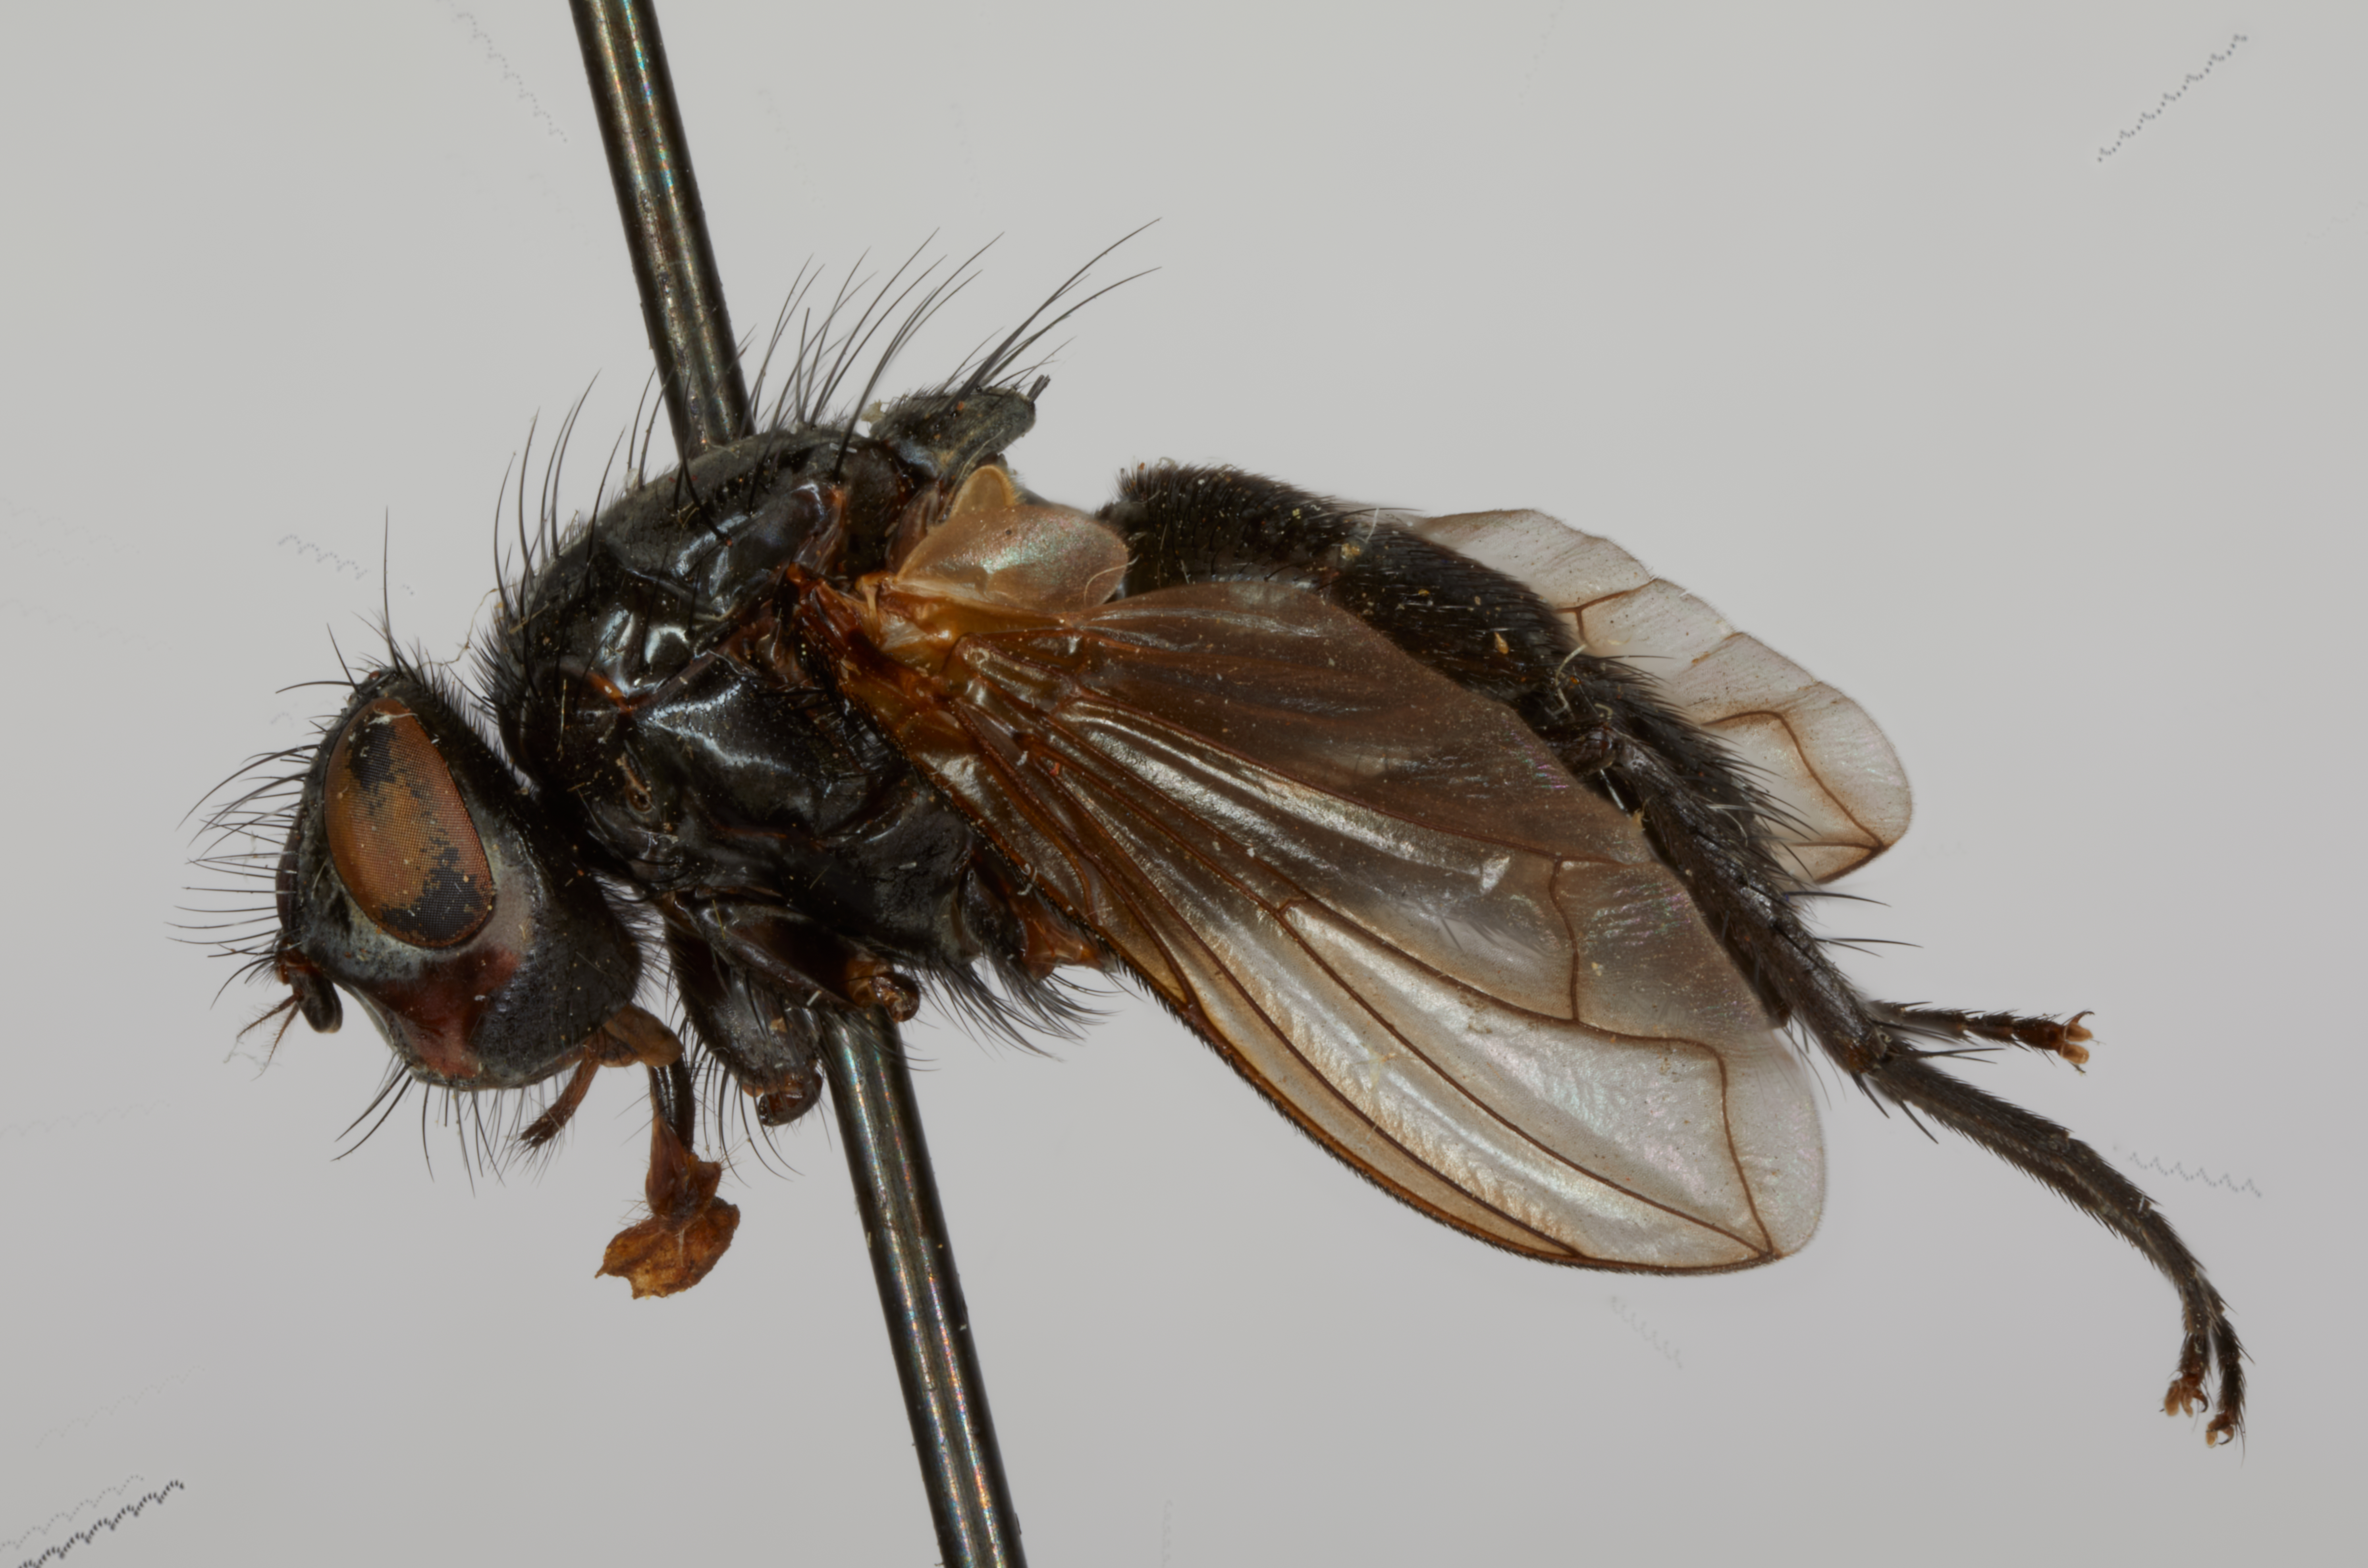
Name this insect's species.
Melanodexiopsis idahoensis (also Melanodexia idahoensis)
